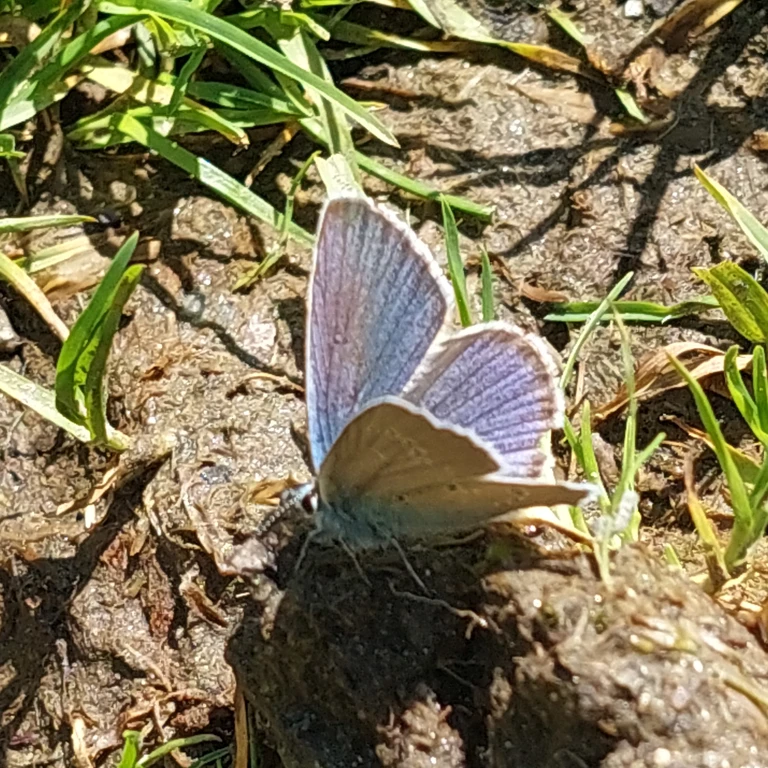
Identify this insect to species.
Cyaniris semiargus
